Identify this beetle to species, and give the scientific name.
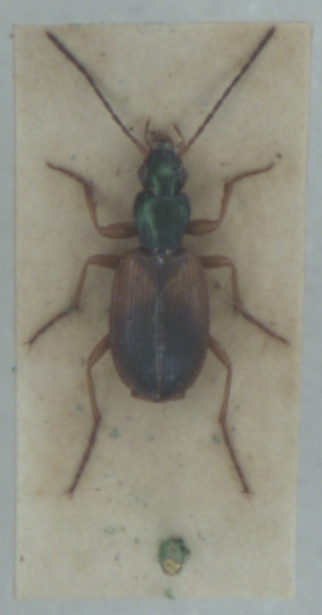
Anchomenus dorsalis
